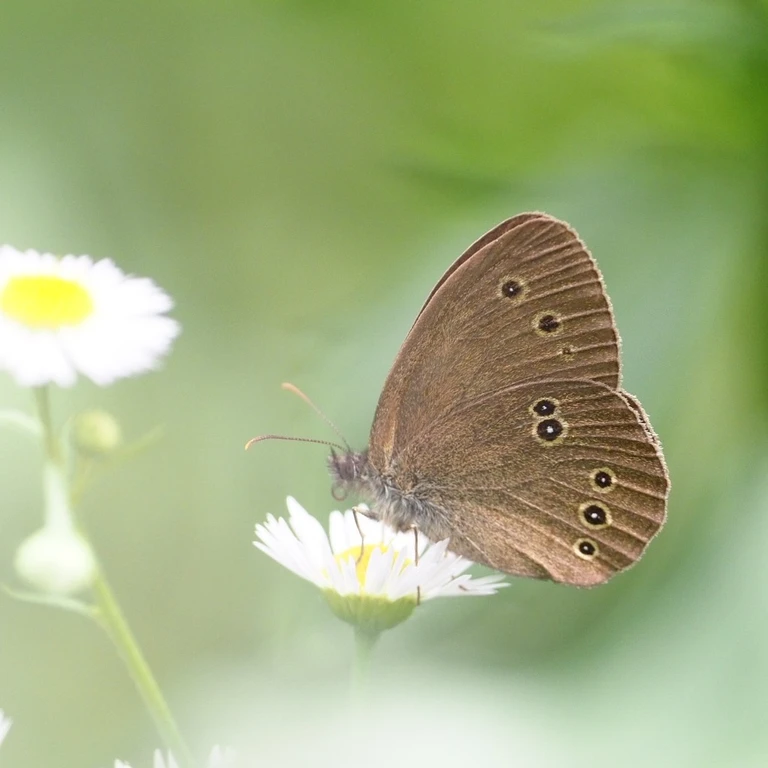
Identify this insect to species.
Aphantopus hyperantus
